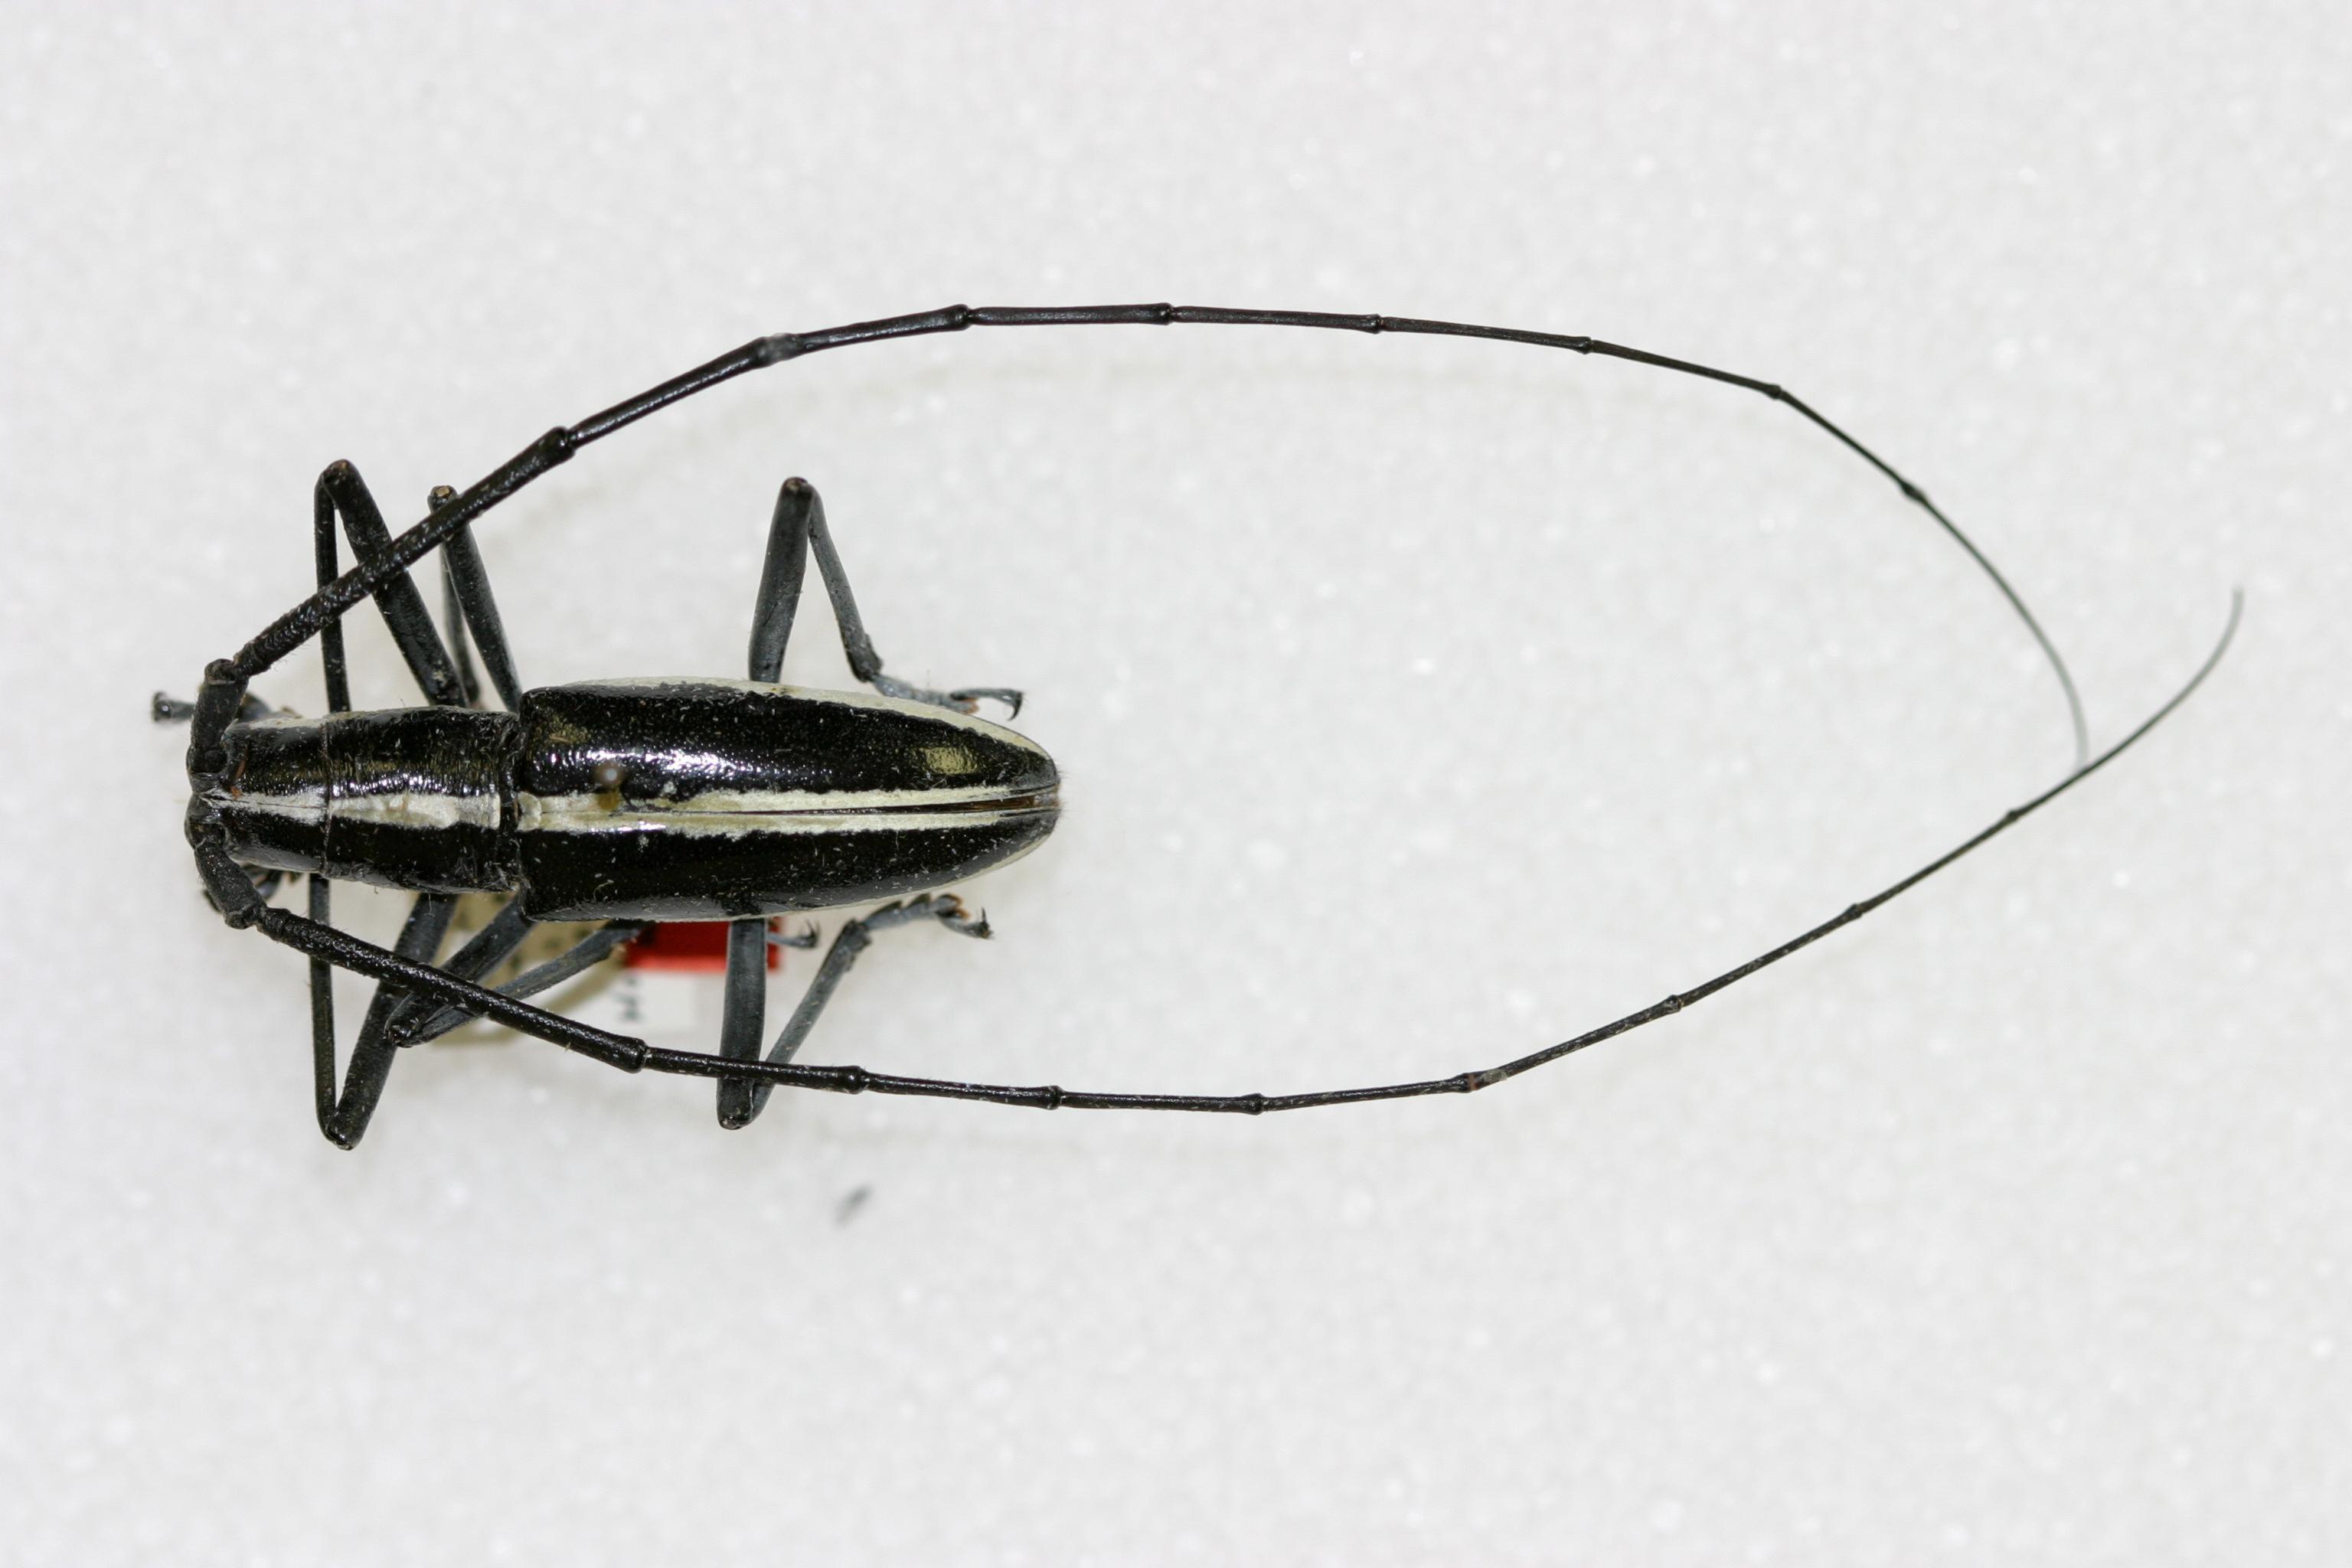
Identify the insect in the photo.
Ptychodes punctatus
